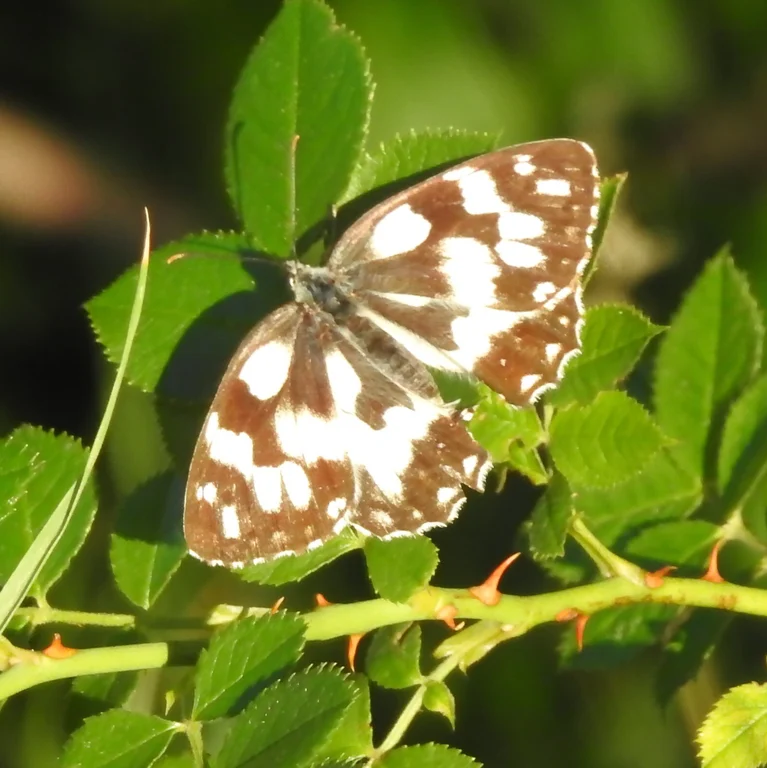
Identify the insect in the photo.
Melanargia galathea
